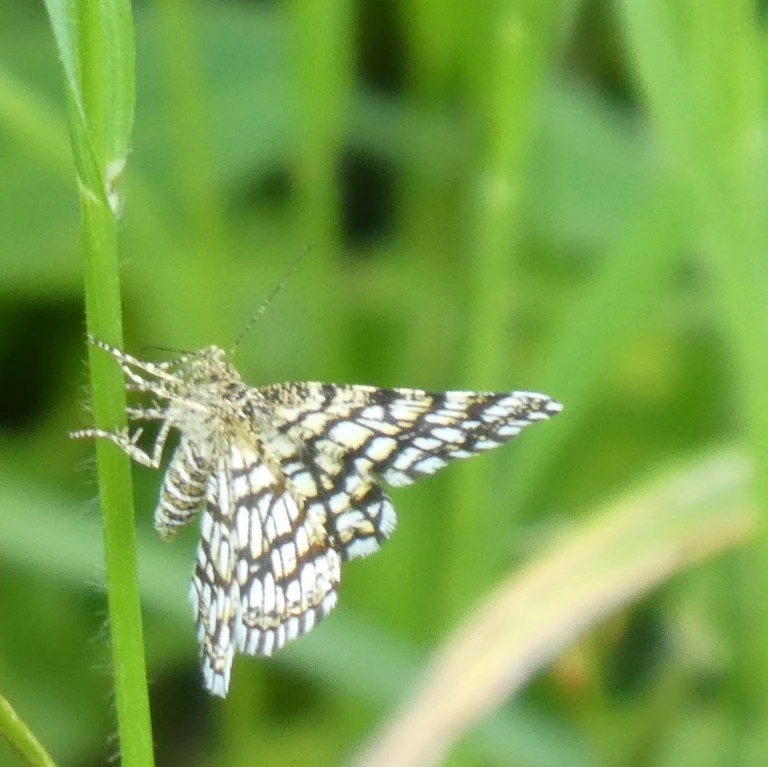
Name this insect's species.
Chiasmia clathrata
